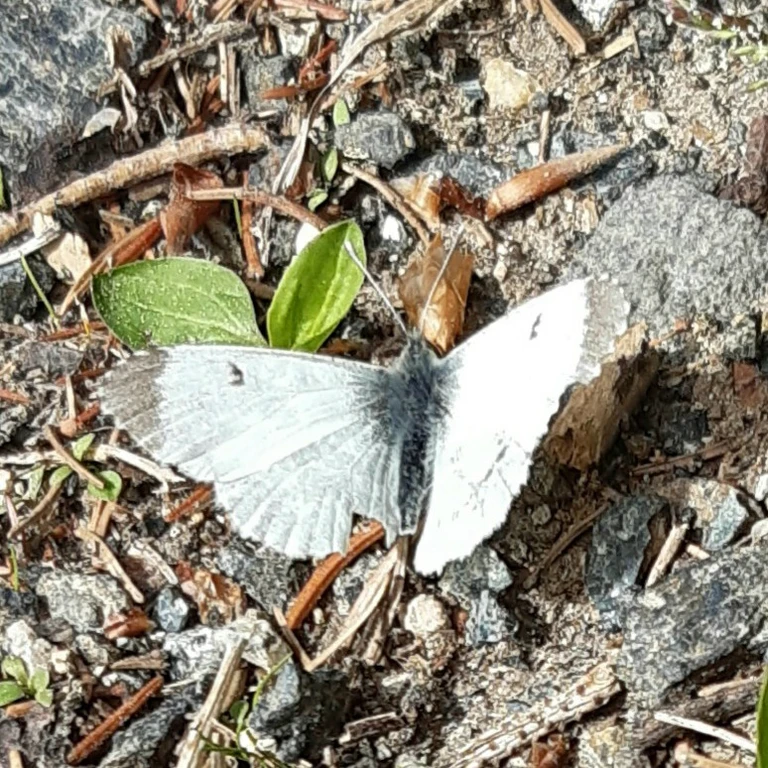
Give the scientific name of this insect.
Anthocharis cardamines
